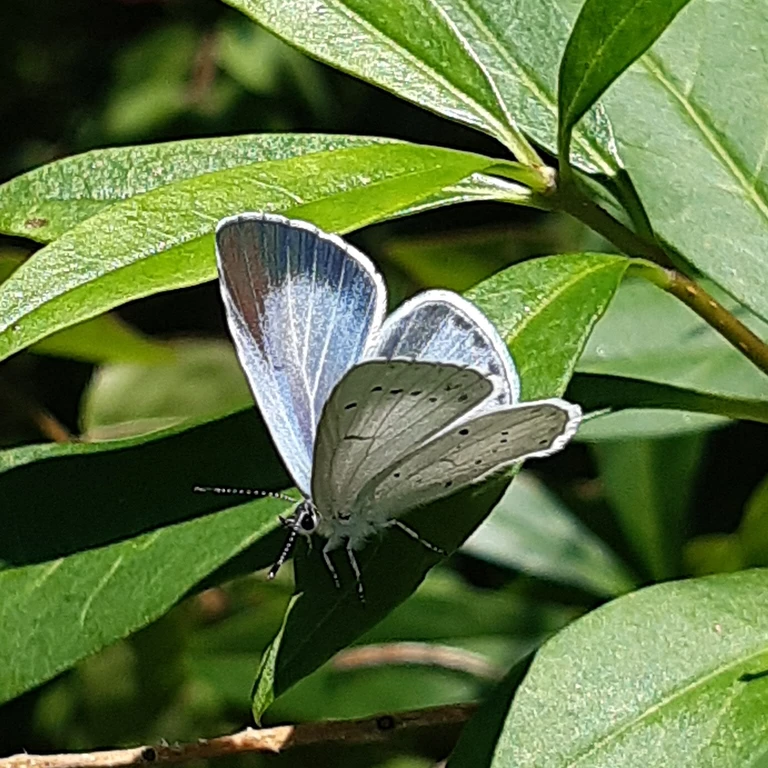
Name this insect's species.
Celastrina argiolus
